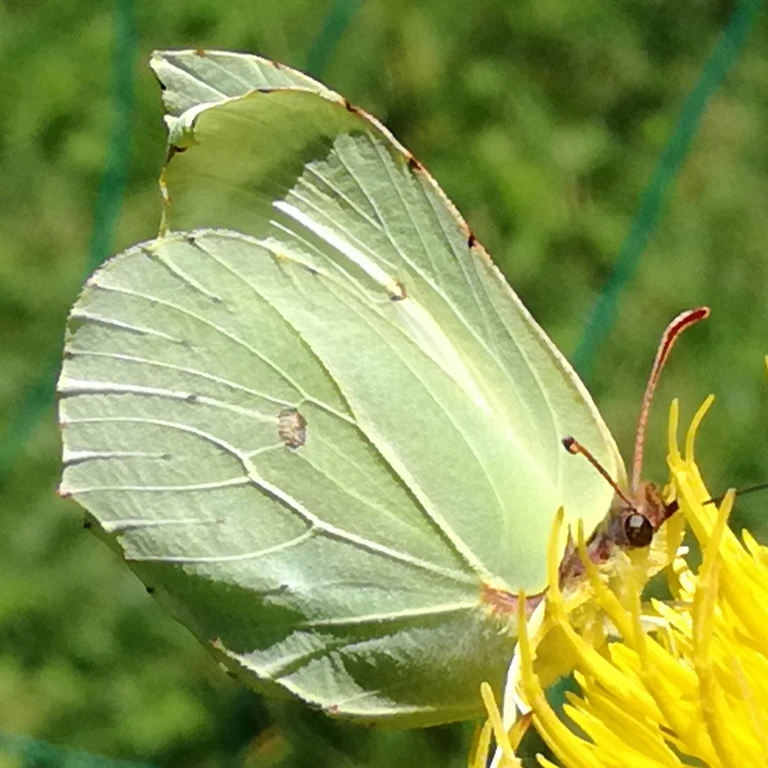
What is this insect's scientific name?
Gonepteryx rhamni
